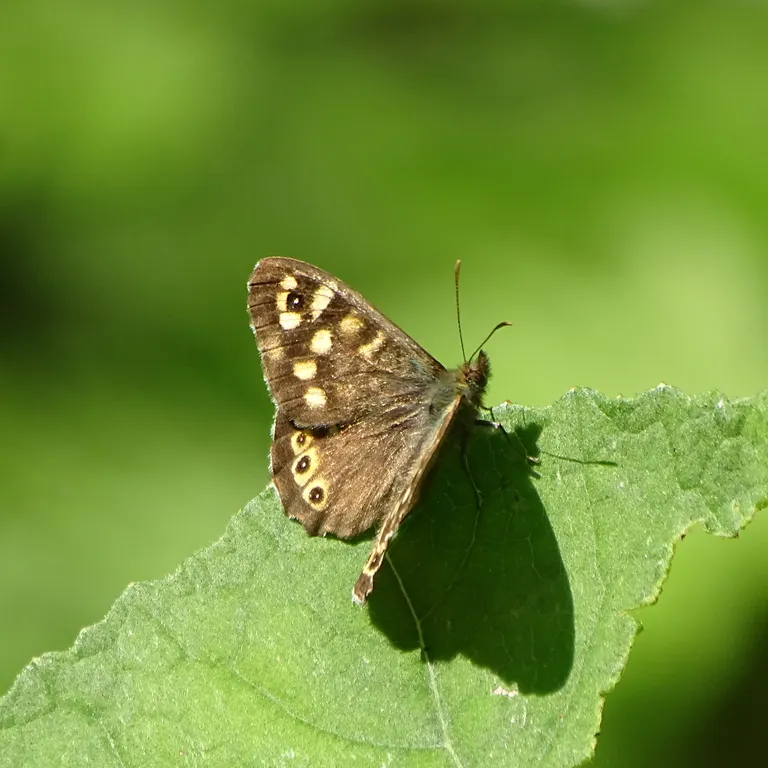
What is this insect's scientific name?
Pararge aegeria
